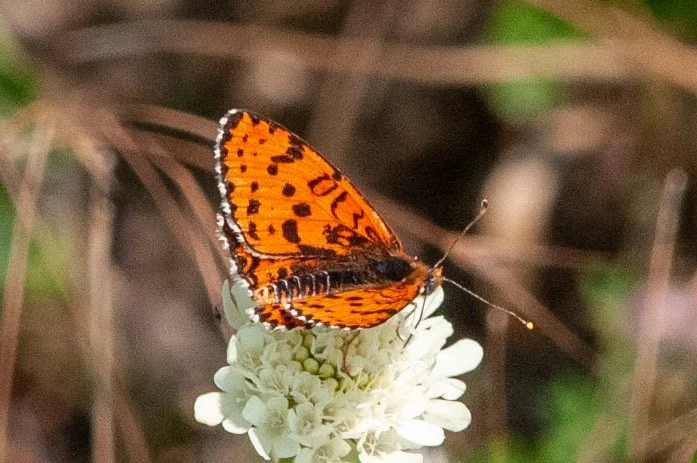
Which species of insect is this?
Melitaea didyma
